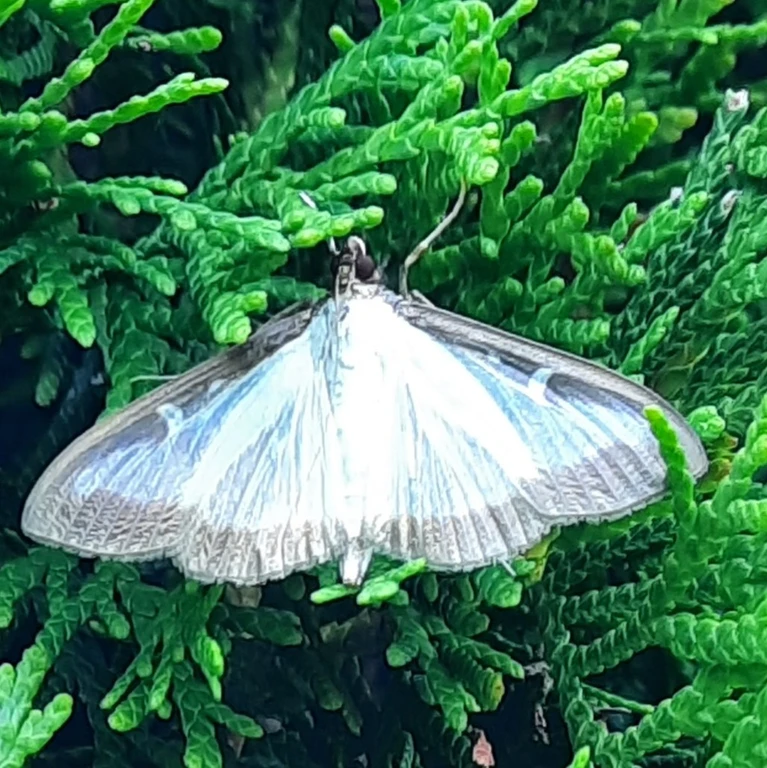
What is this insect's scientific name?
Cydalima perspectalis
